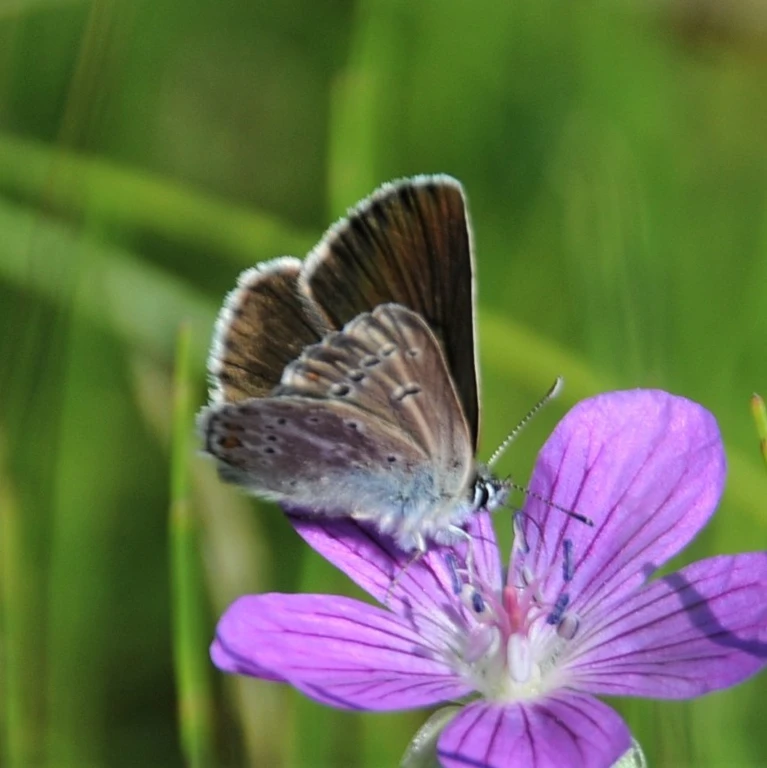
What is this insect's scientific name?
Eumedonia eumedon
